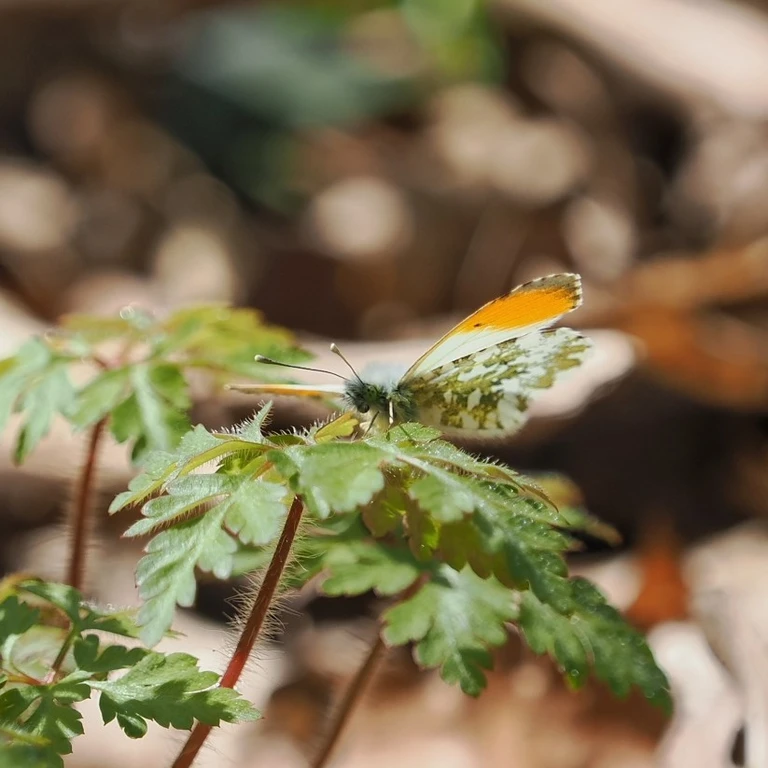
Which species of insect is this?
Anthocharis cardamines
